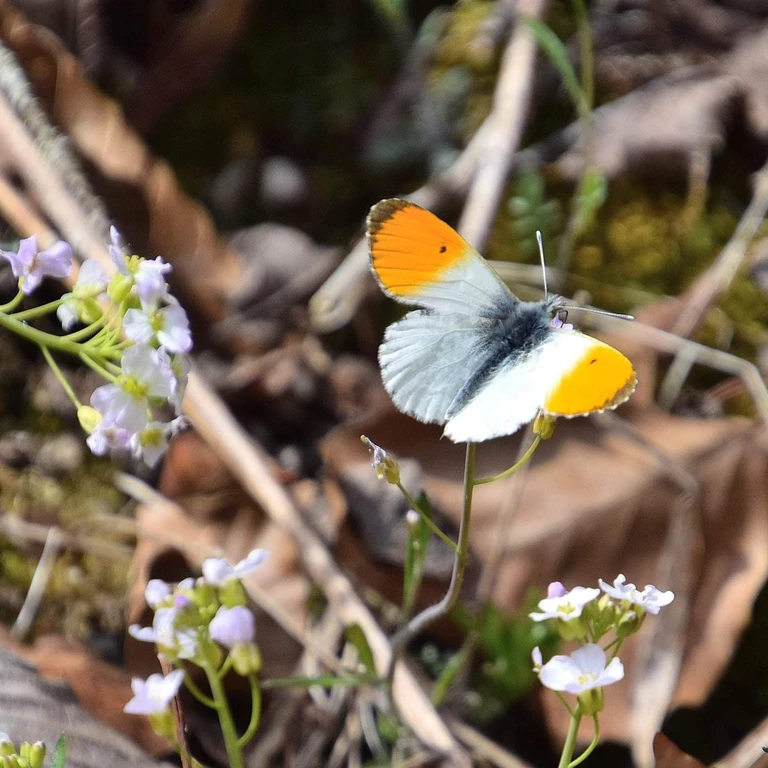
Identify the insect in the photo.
Anthocharis cardamines
